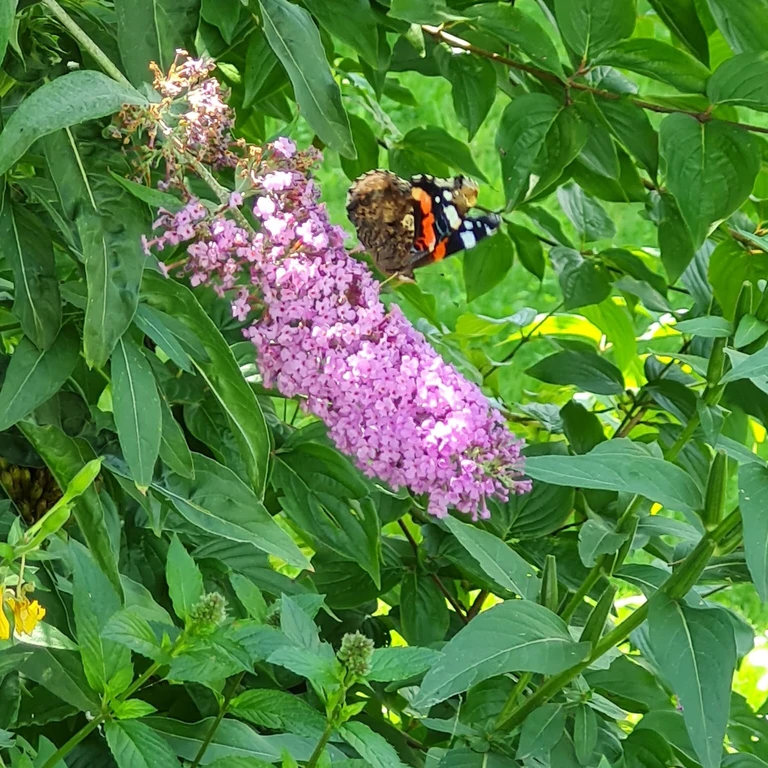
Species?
Vanessa atalanta
